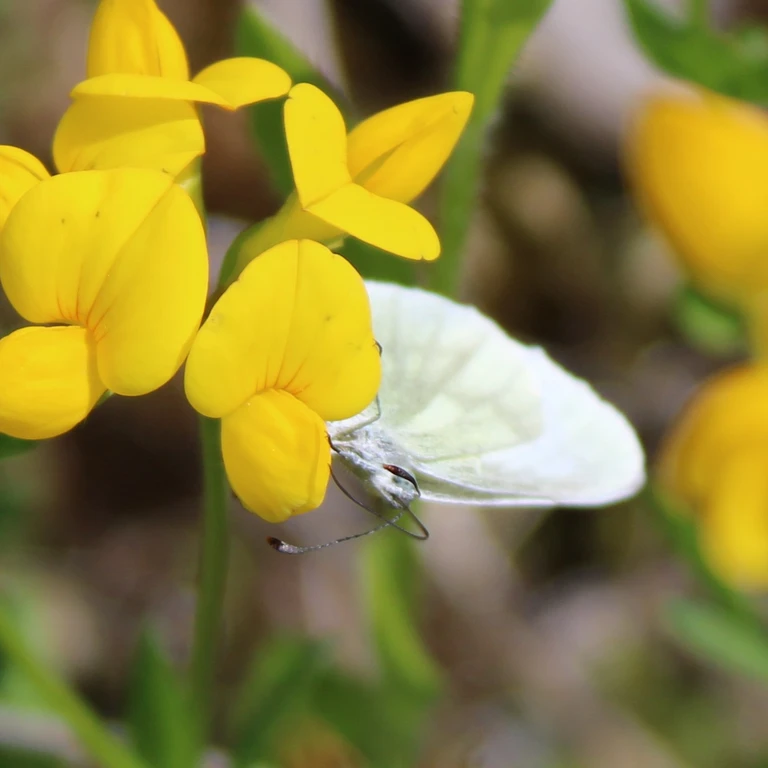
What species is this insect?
Leptidea sinapis/juvernica
